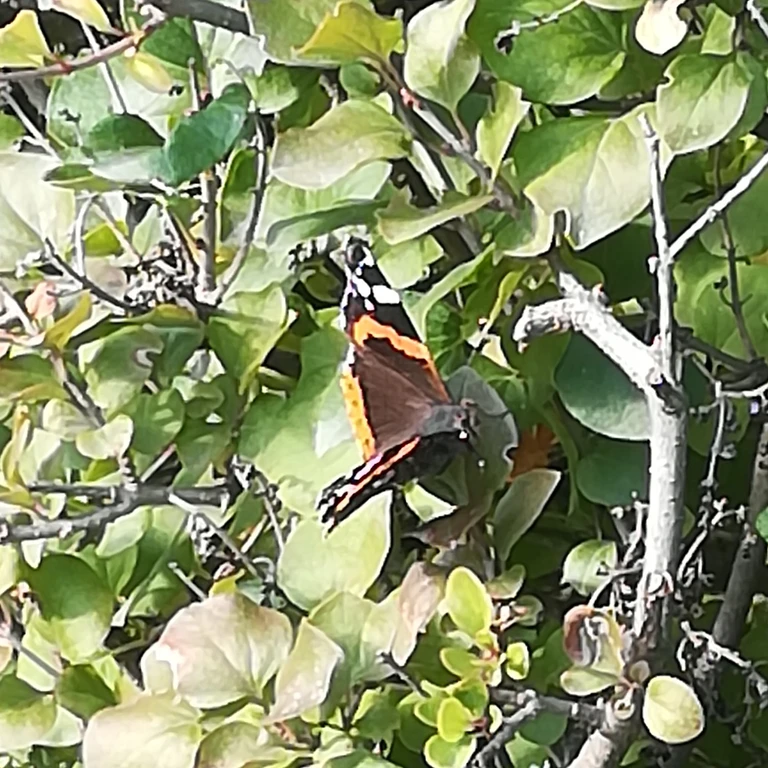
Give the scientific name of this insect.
Vanessa atalanta
